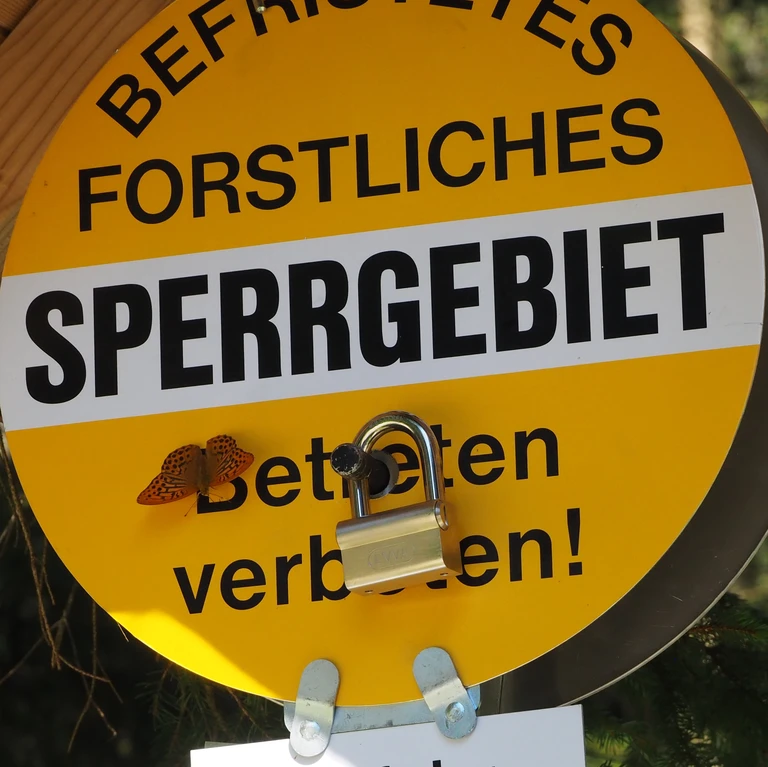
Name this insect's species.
Argynnis paphia
